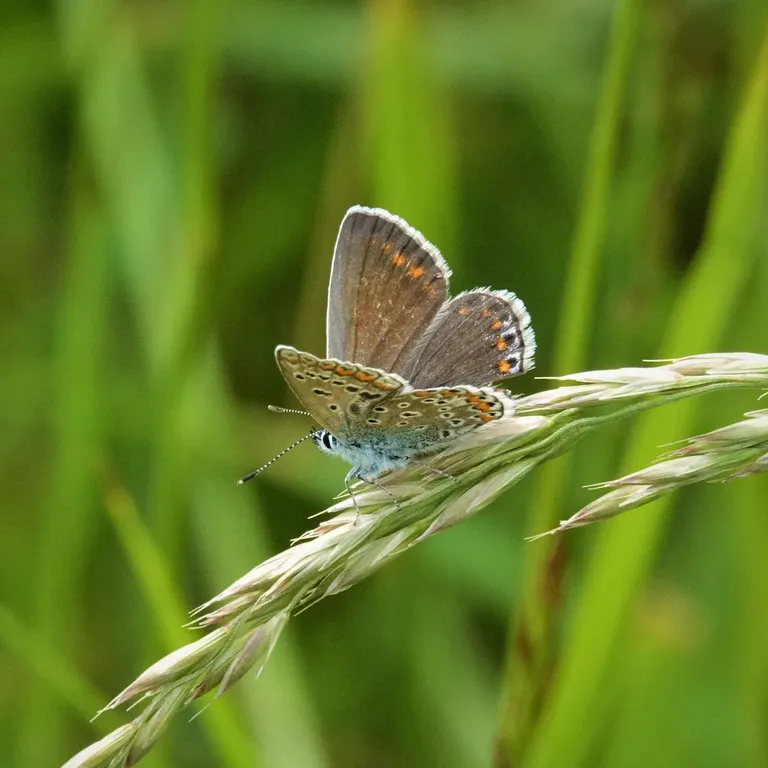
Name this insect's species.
Polyommatus icarus
